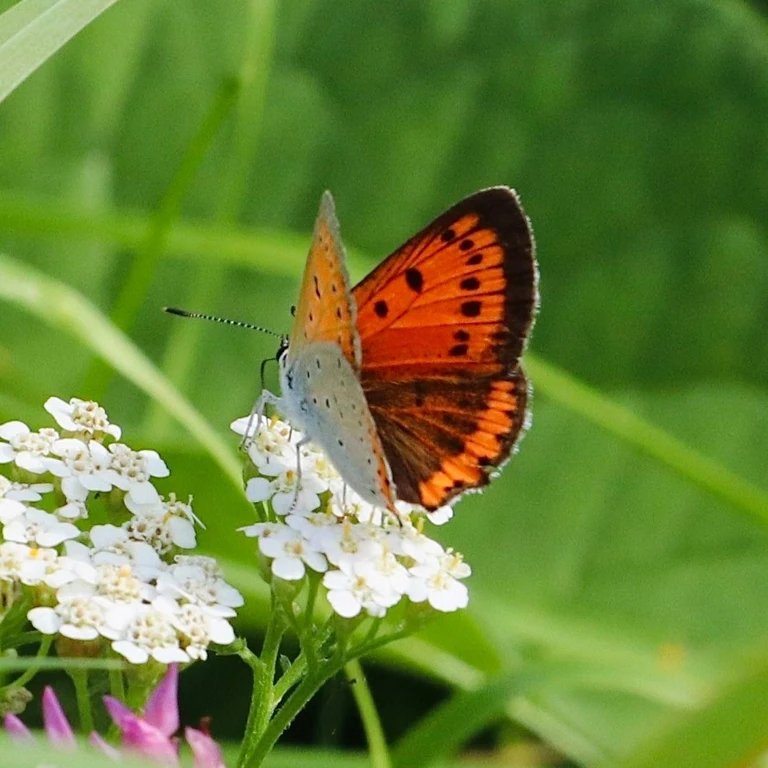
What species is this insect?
Lycaena dispar
